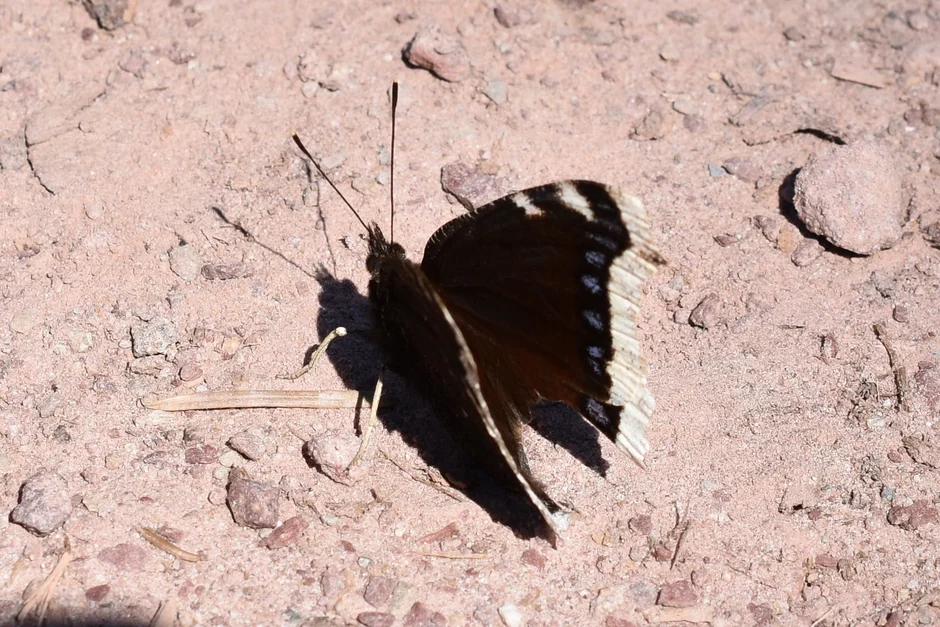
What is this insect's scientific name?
Nymphalis antiopa
